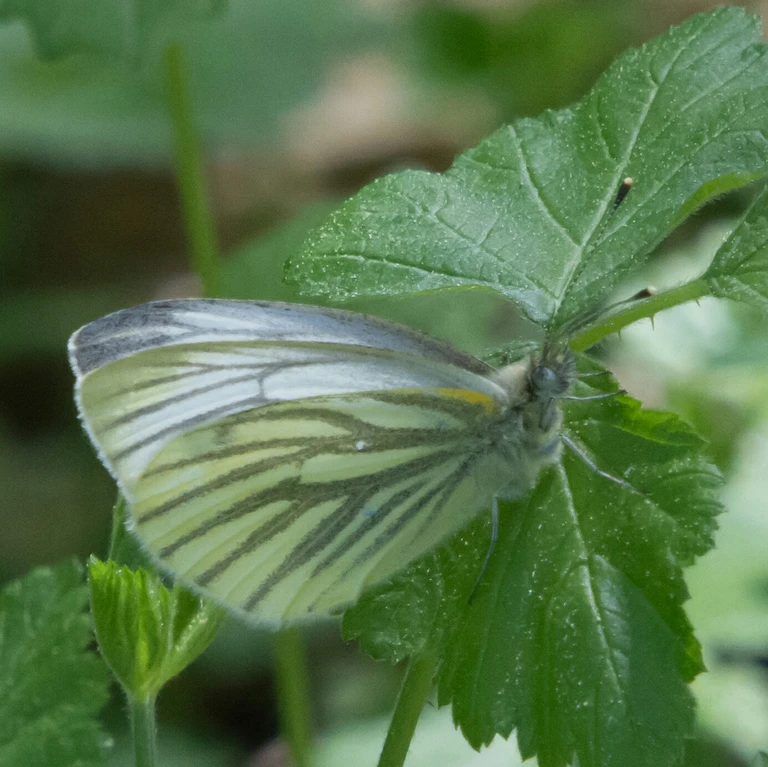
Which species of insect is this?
Pieris napi
